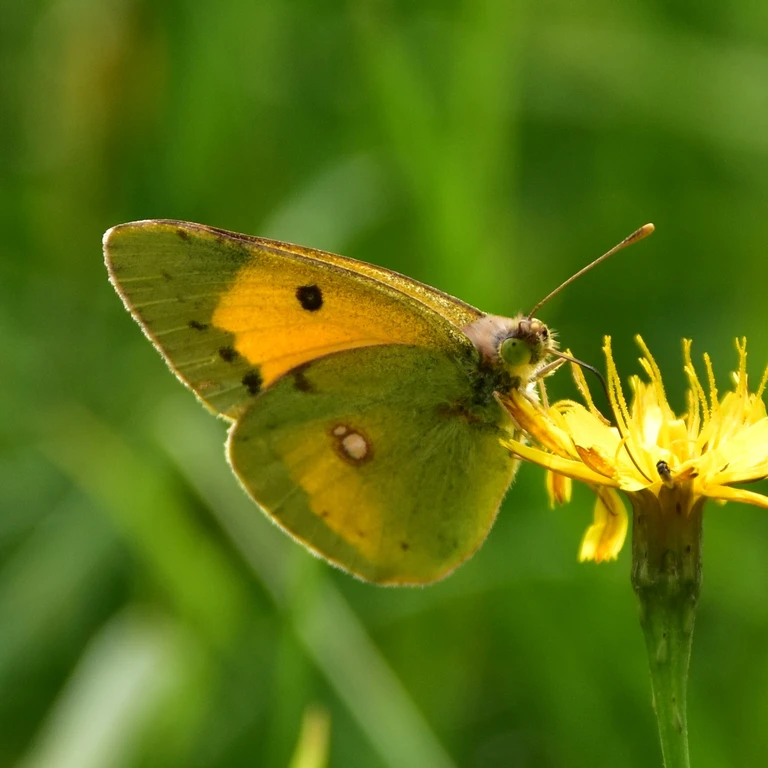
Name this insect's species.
Colias croceus
